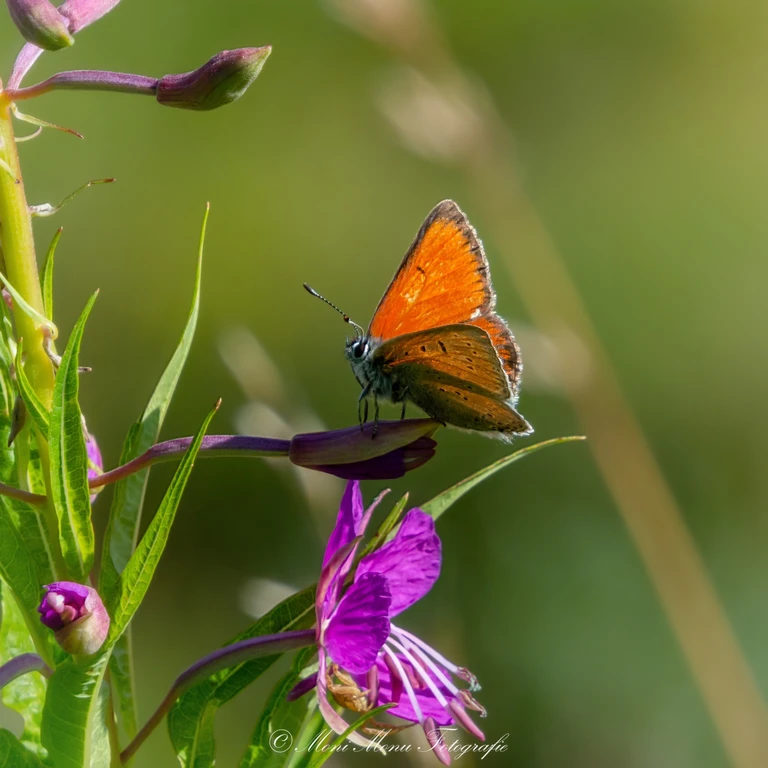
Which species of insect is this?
Lycaena hippothoe (also Palaeochrysophanus hippothoe)
